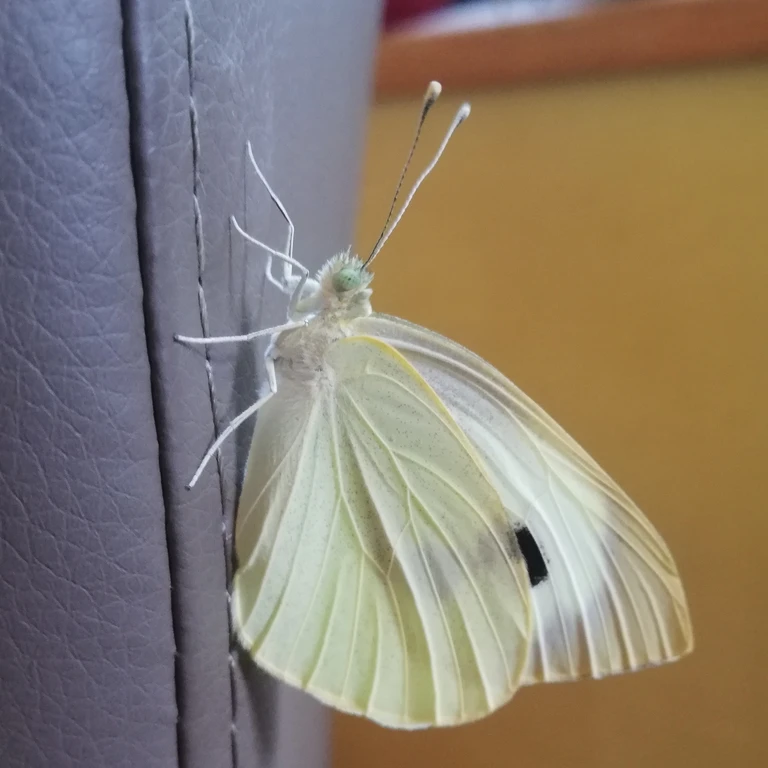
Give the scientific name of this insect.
Pieris brassicae
